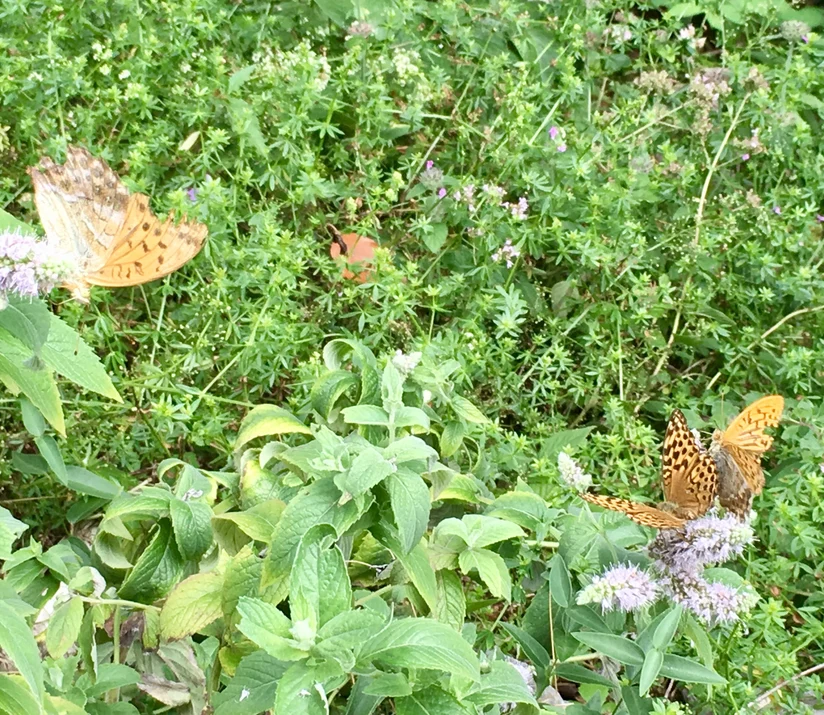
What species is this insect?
Argynnis paphia
